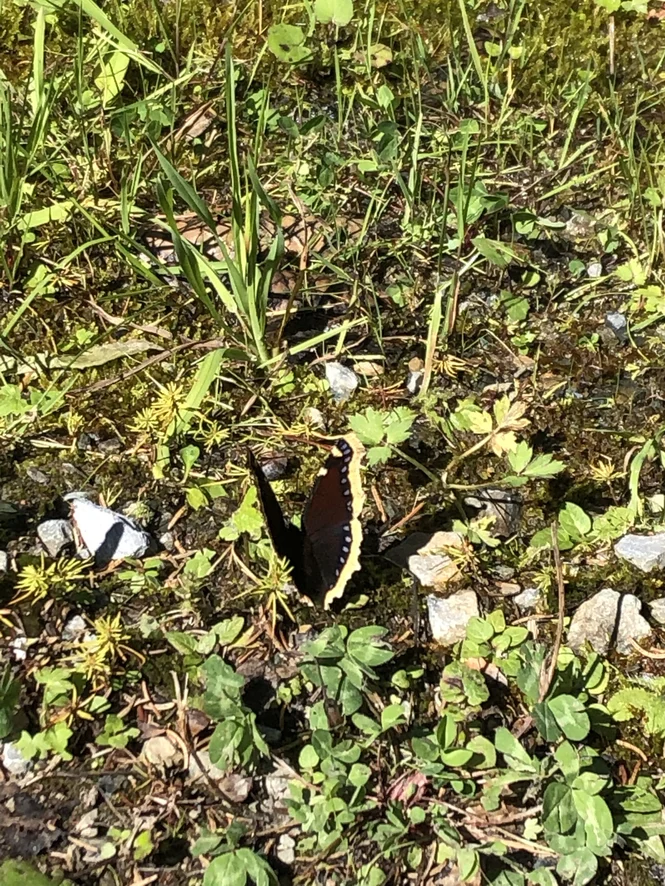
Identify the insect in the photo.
Nymphalis antiopa
